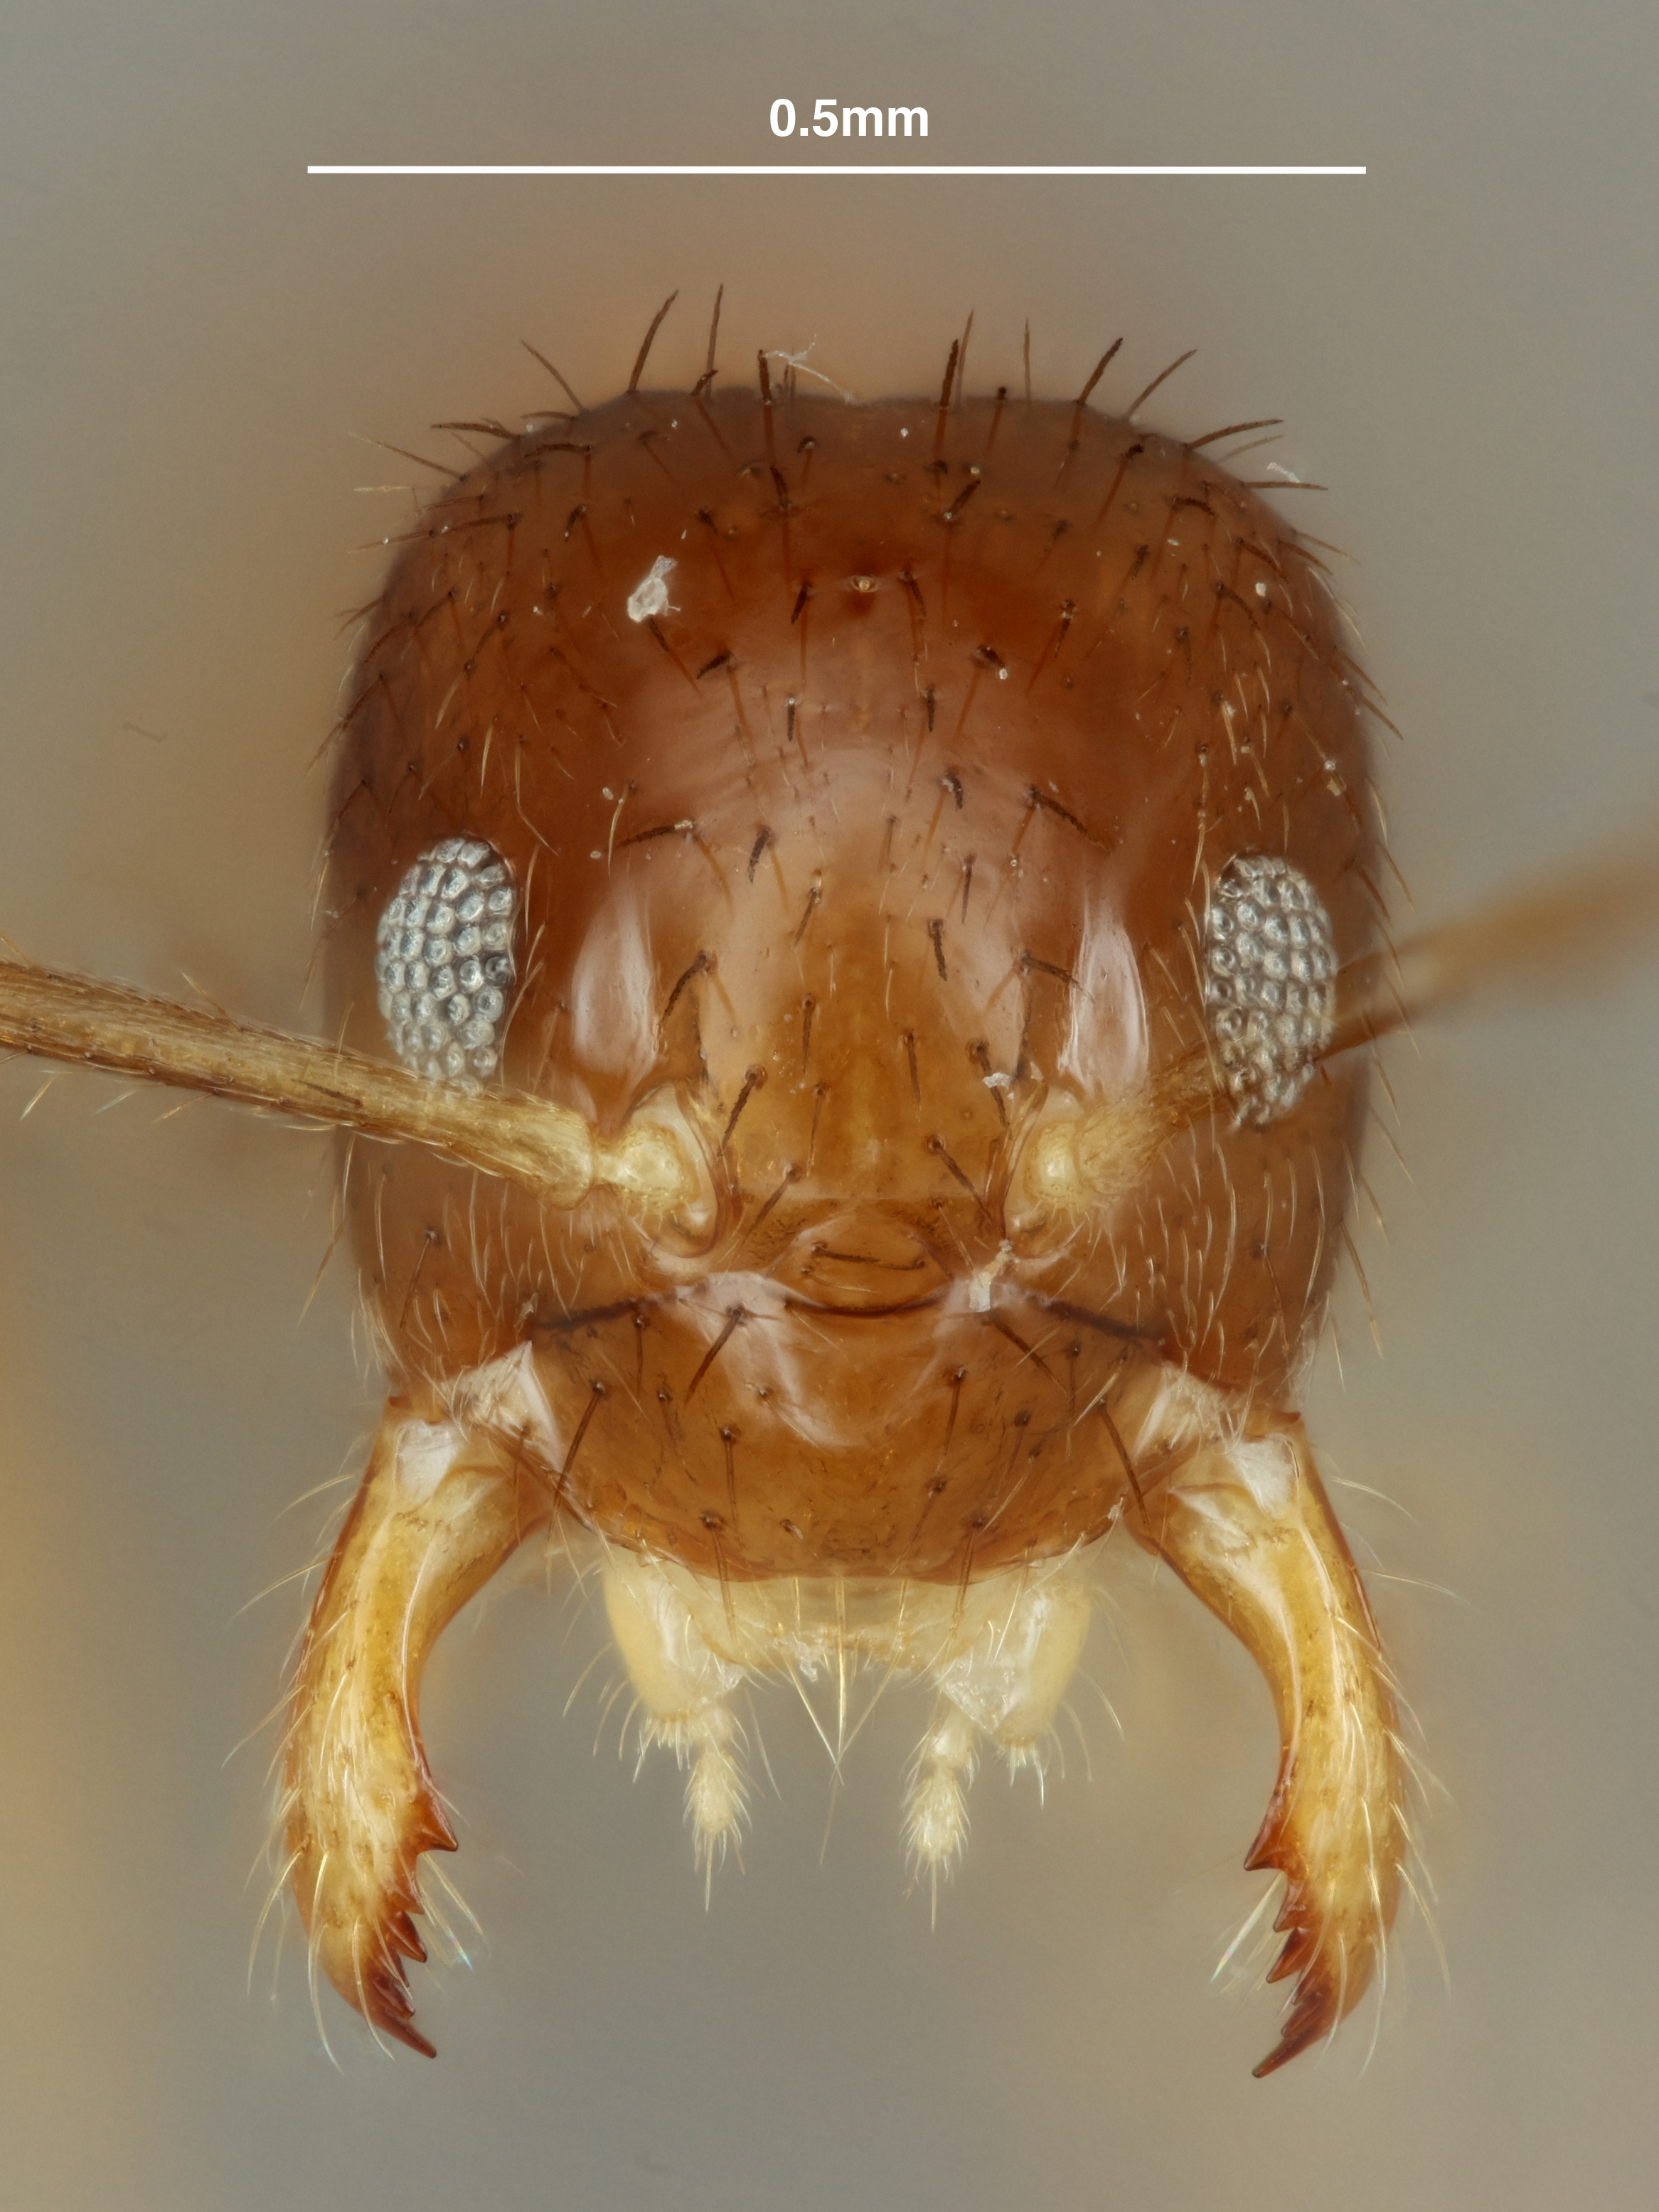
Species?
Nylanderia semitincta
